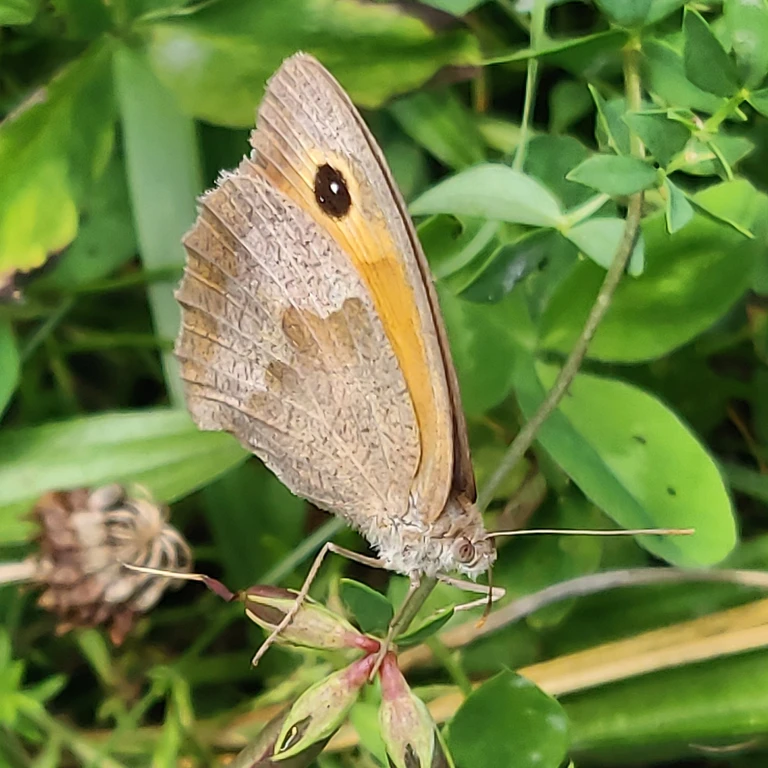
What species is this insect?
Maniola jurtina
